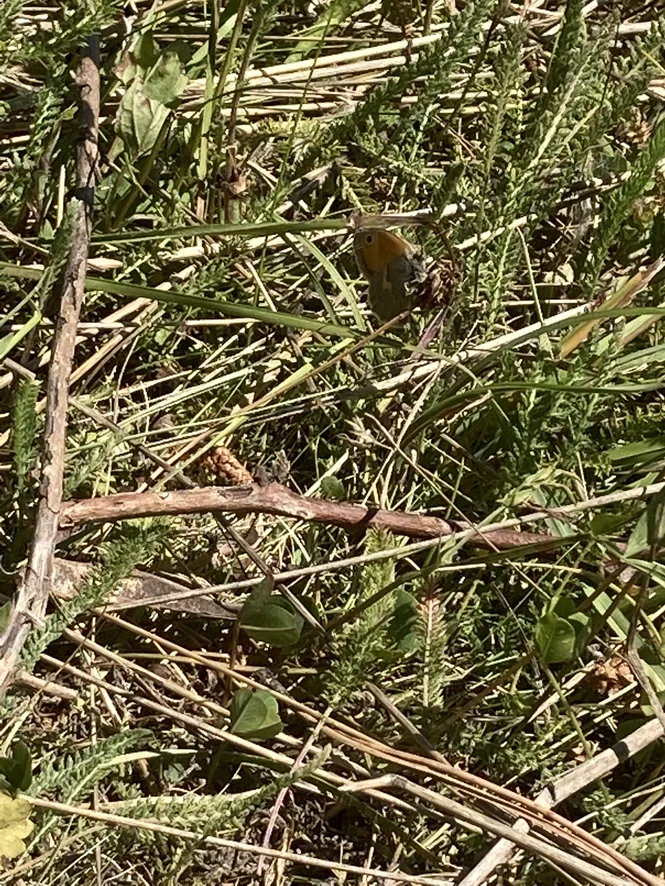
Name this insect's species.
Coenonympha pamphilus
